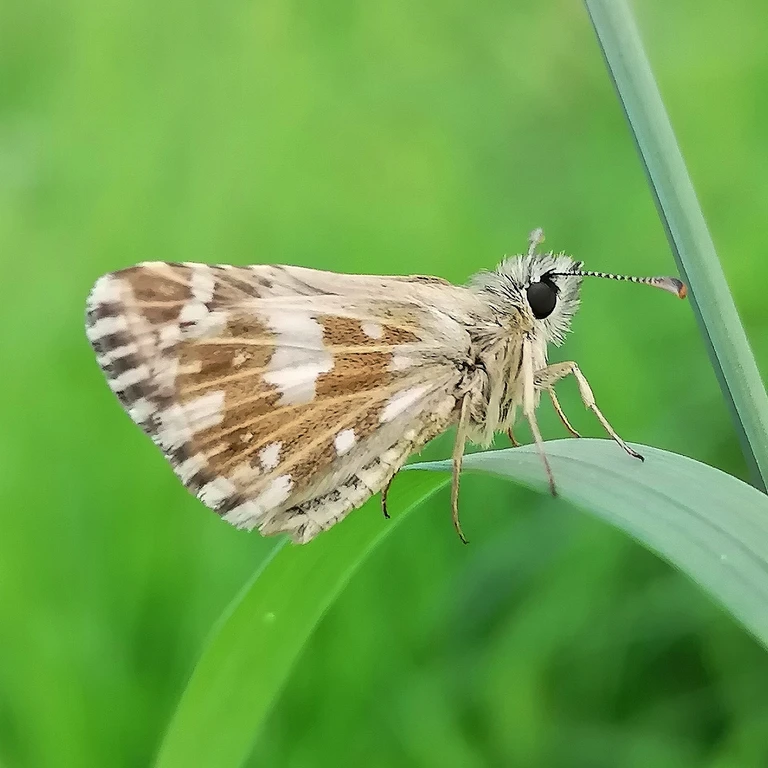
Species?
Pyrgus malvae
